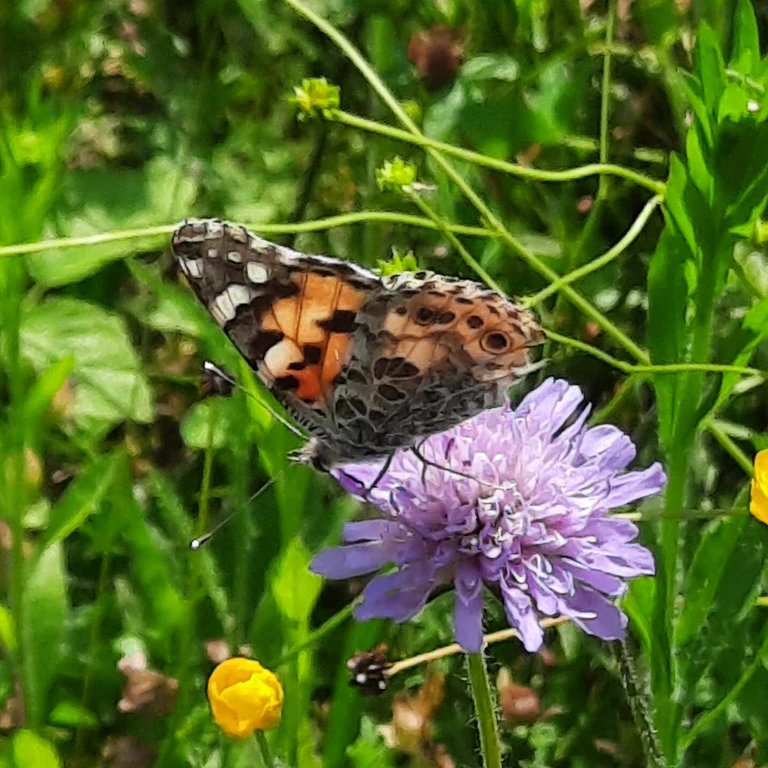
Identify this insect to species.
Vanessa cardui
